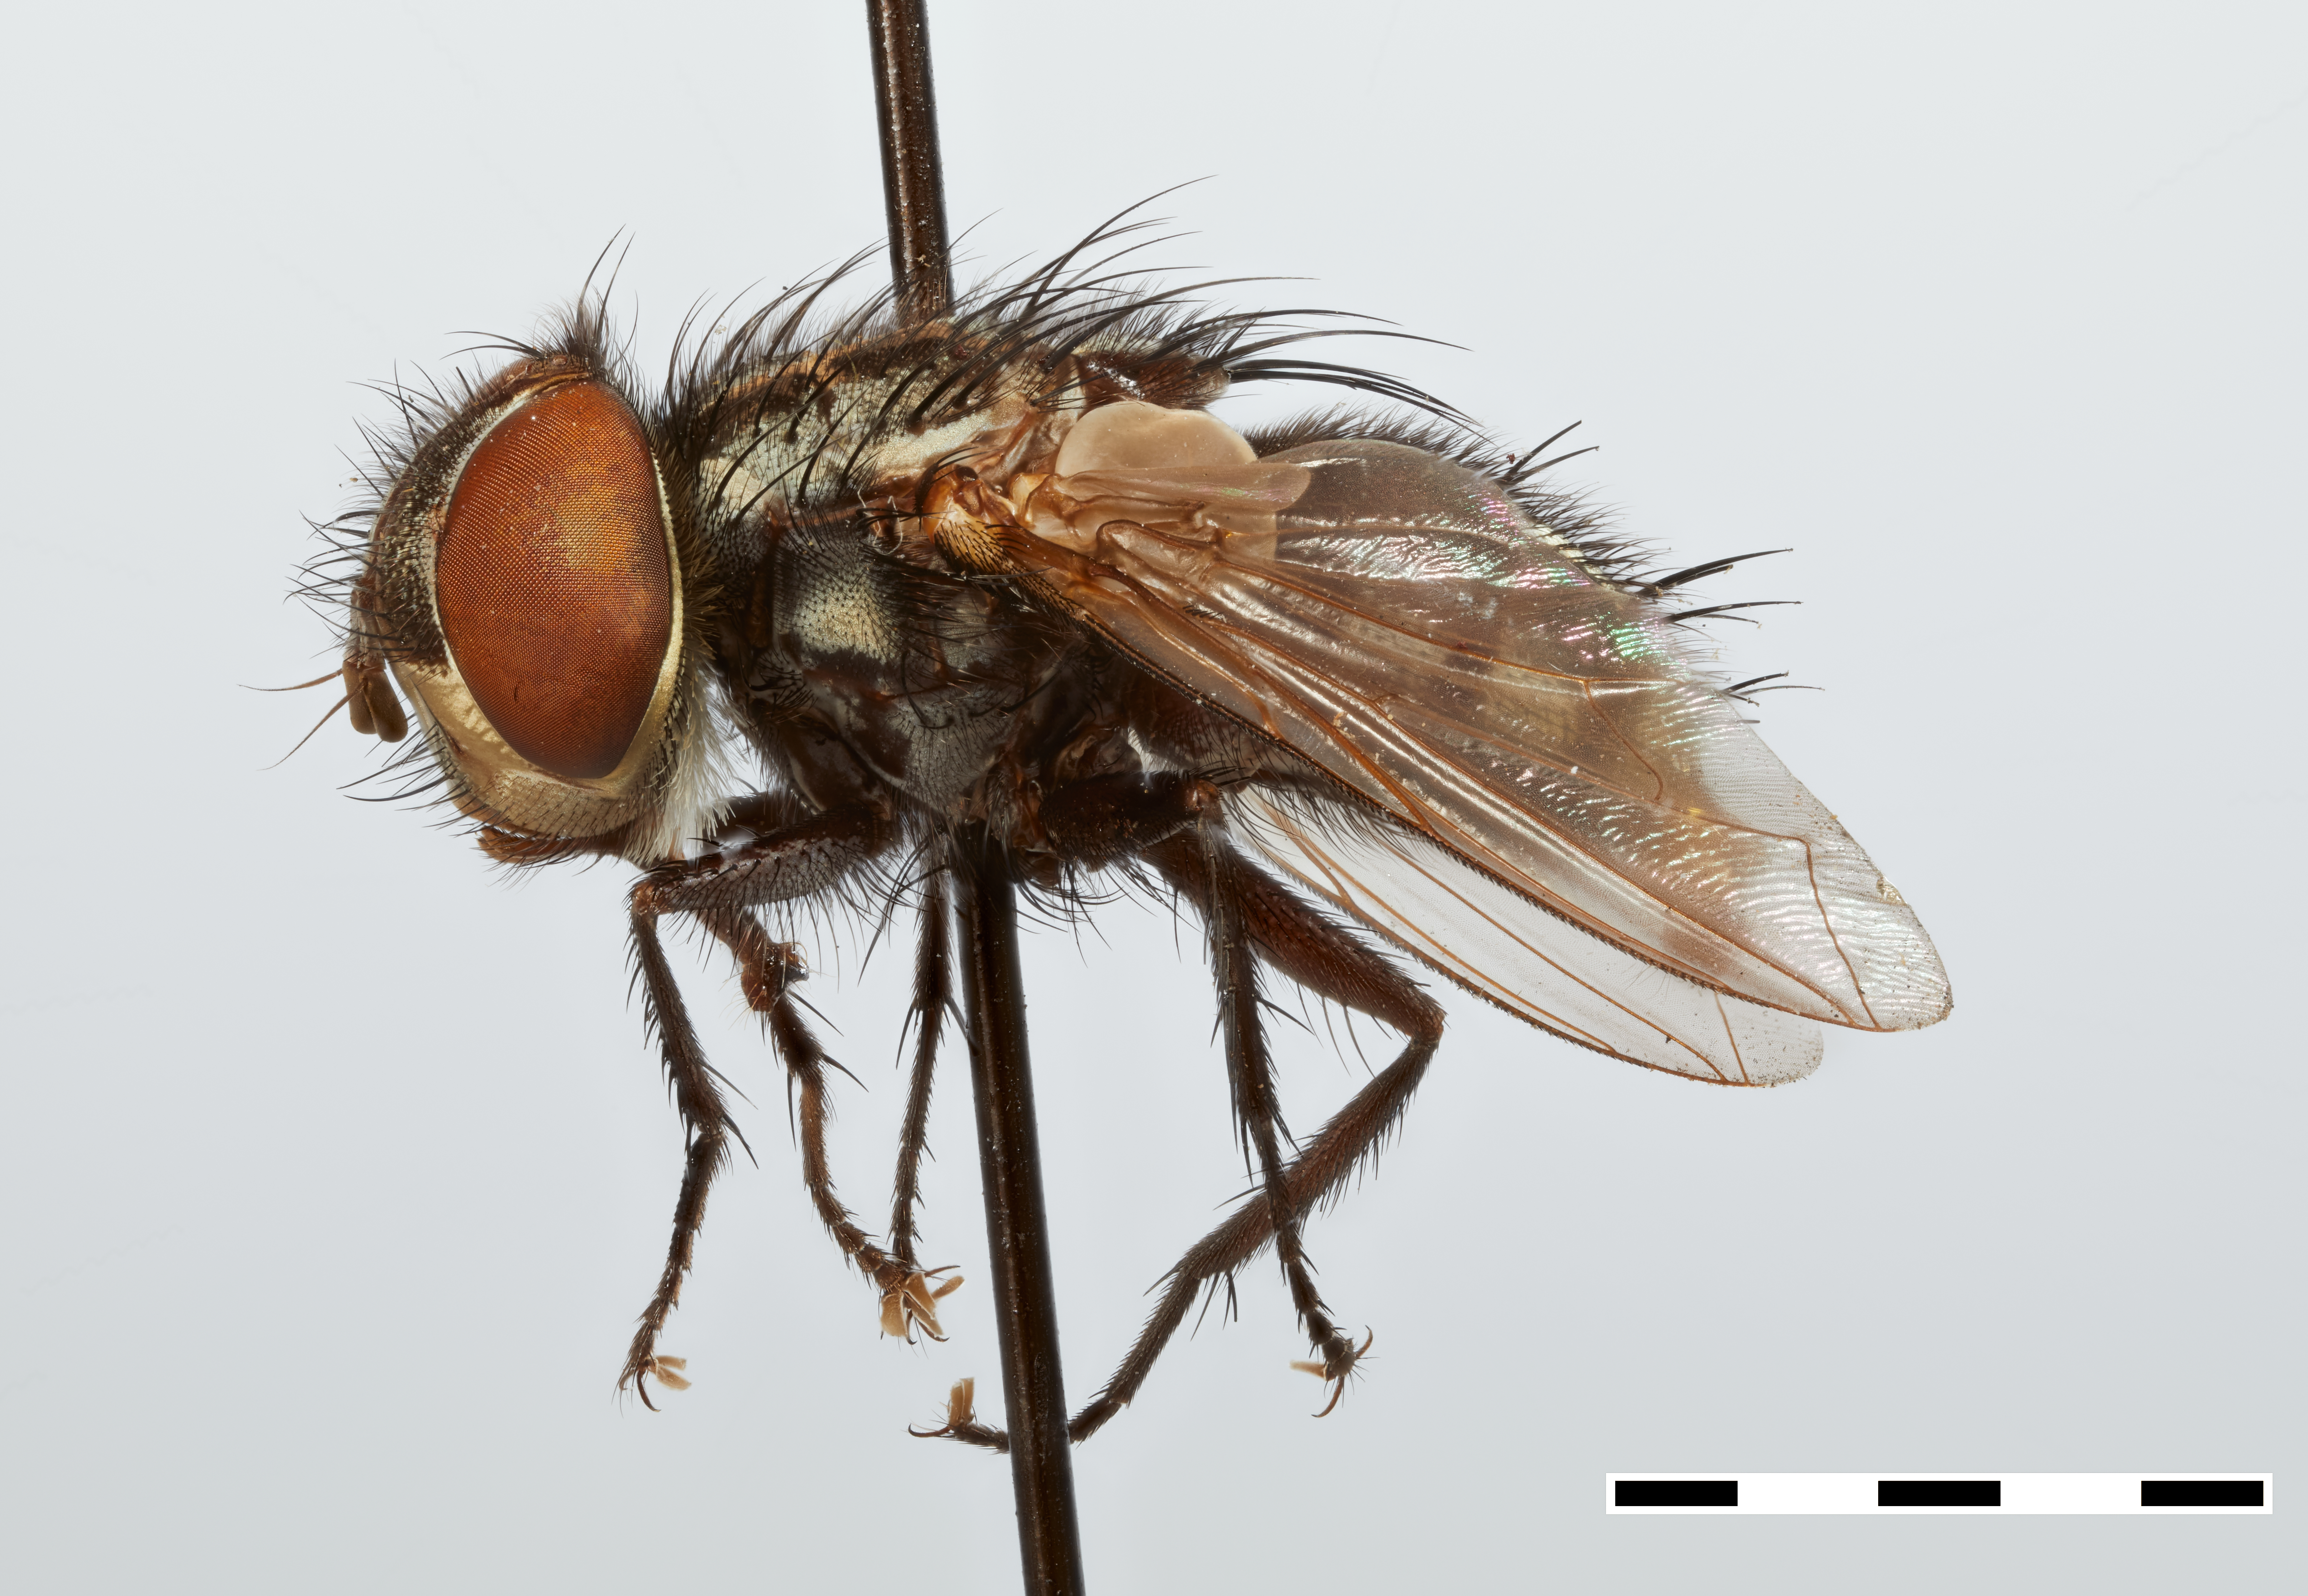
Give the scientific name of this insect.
Atacta crassiceps
